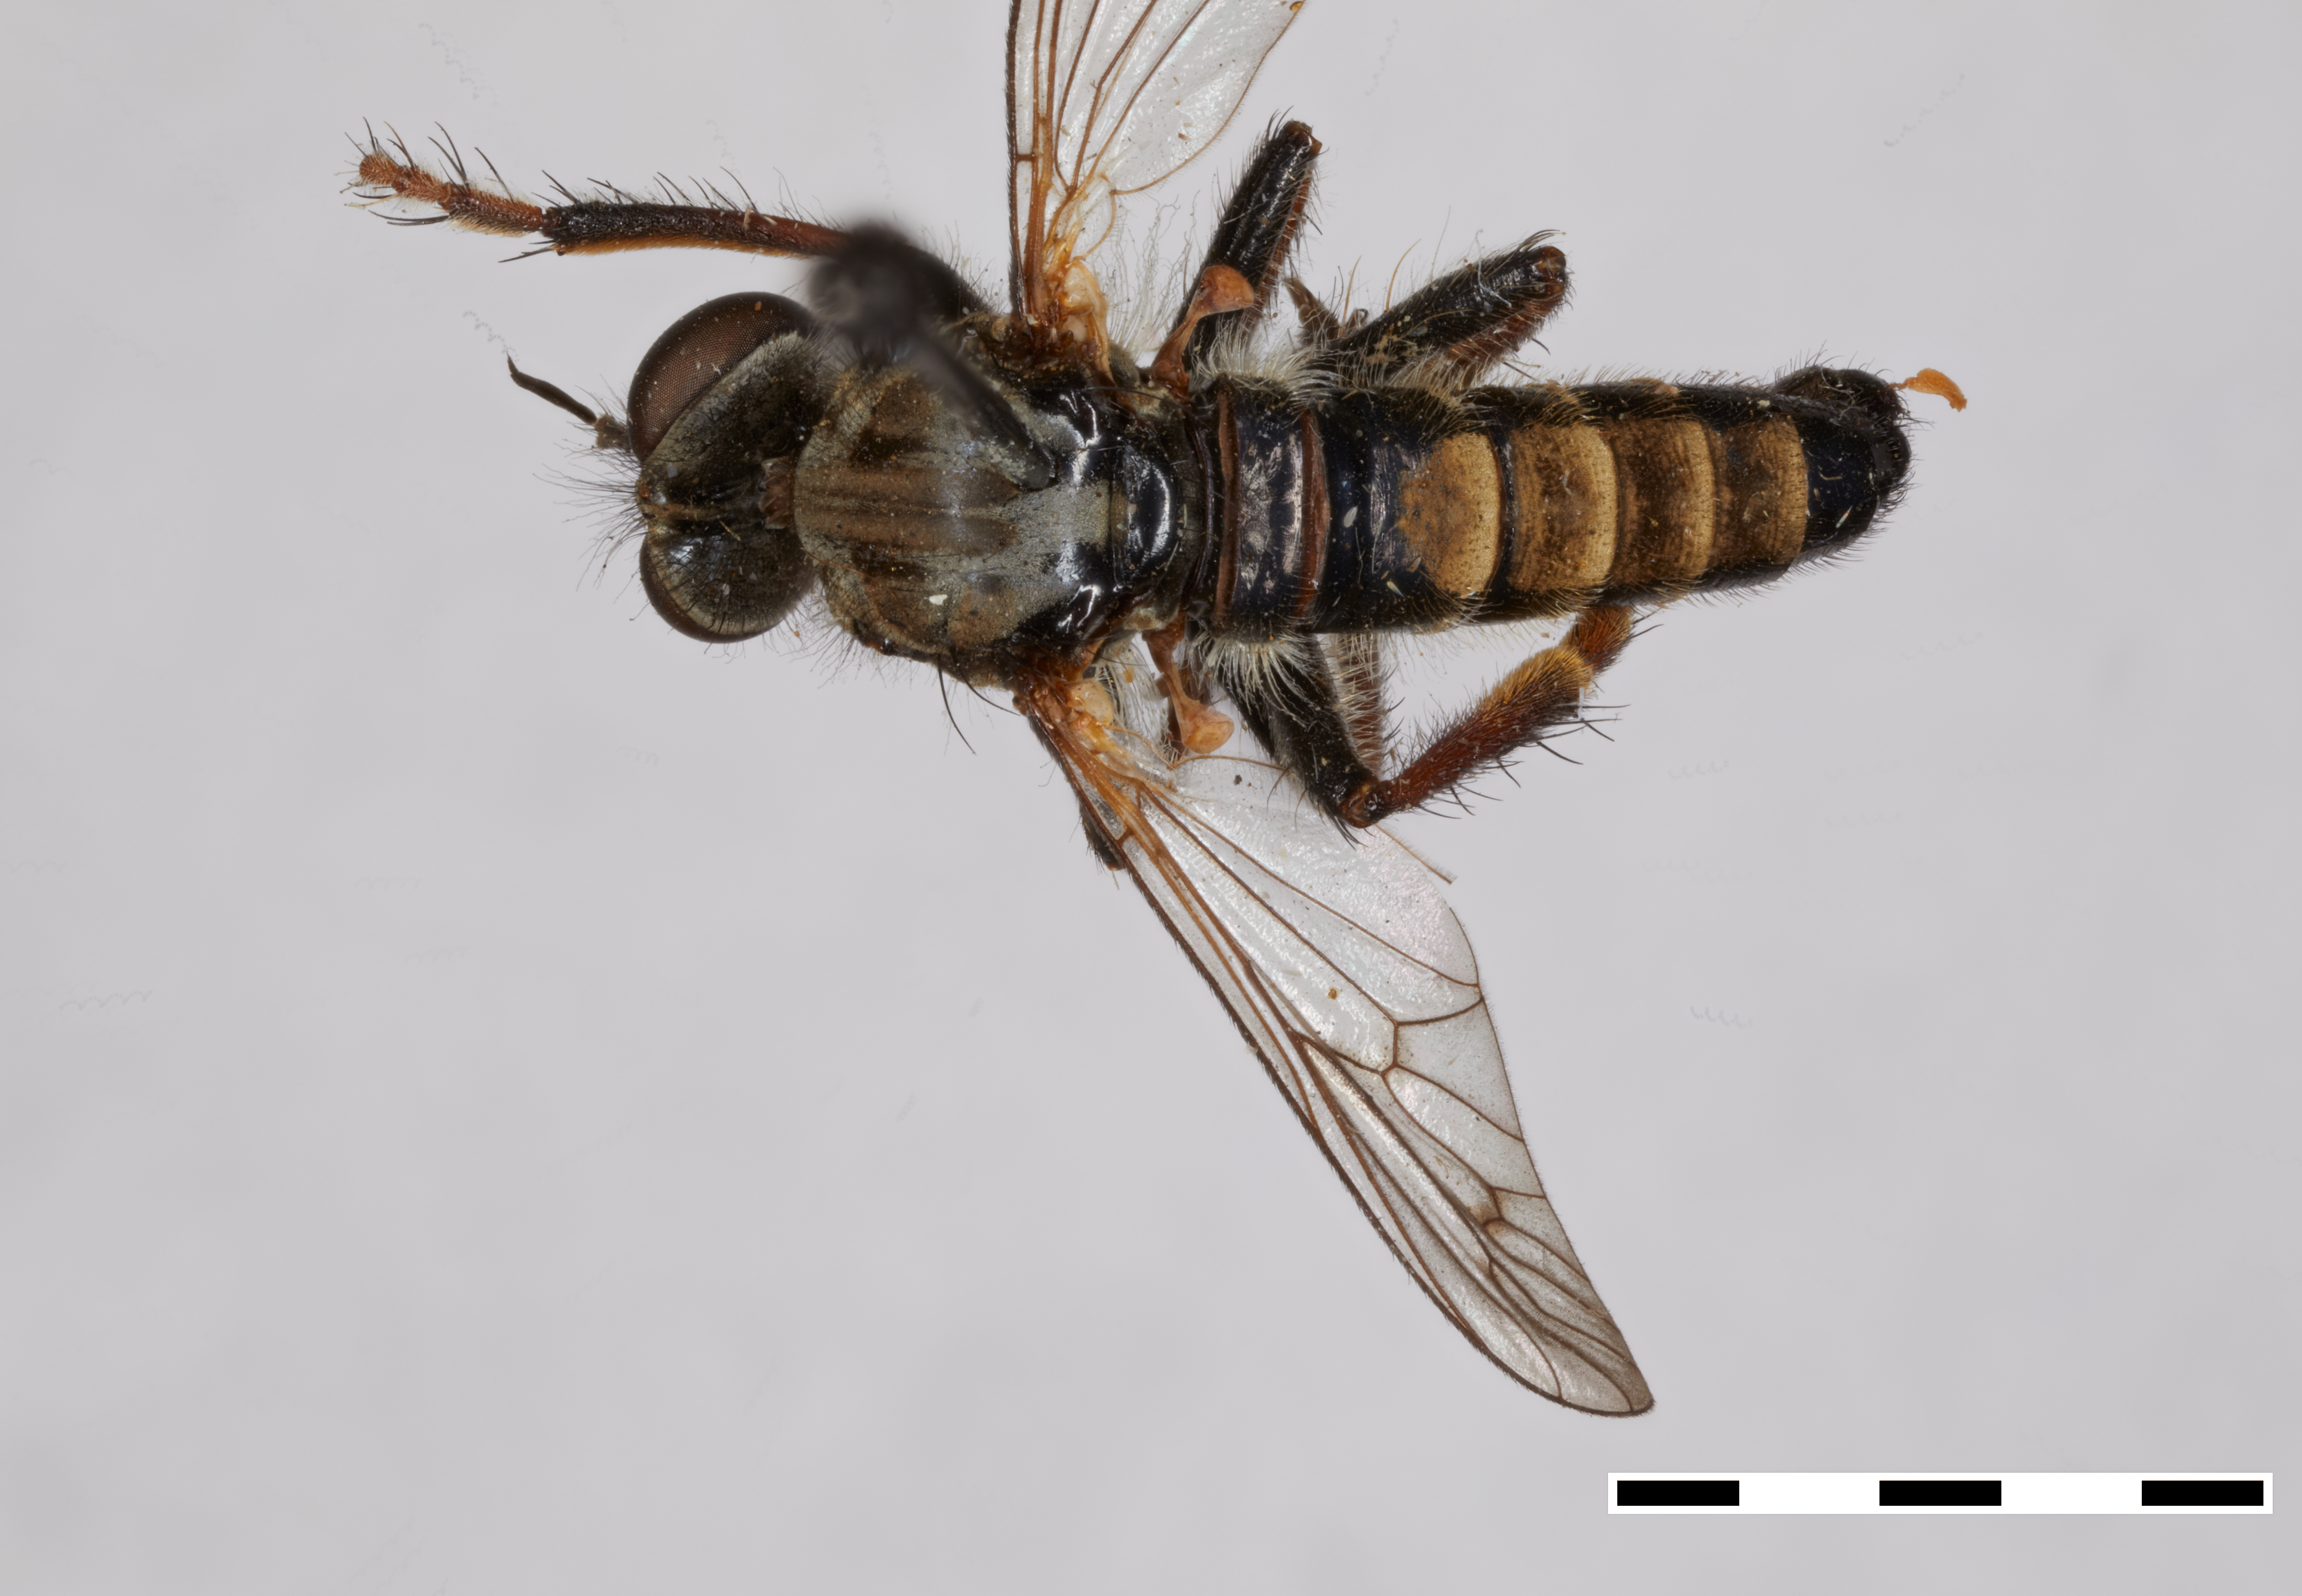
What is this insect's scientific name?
Cyrtopogon vulneratus
